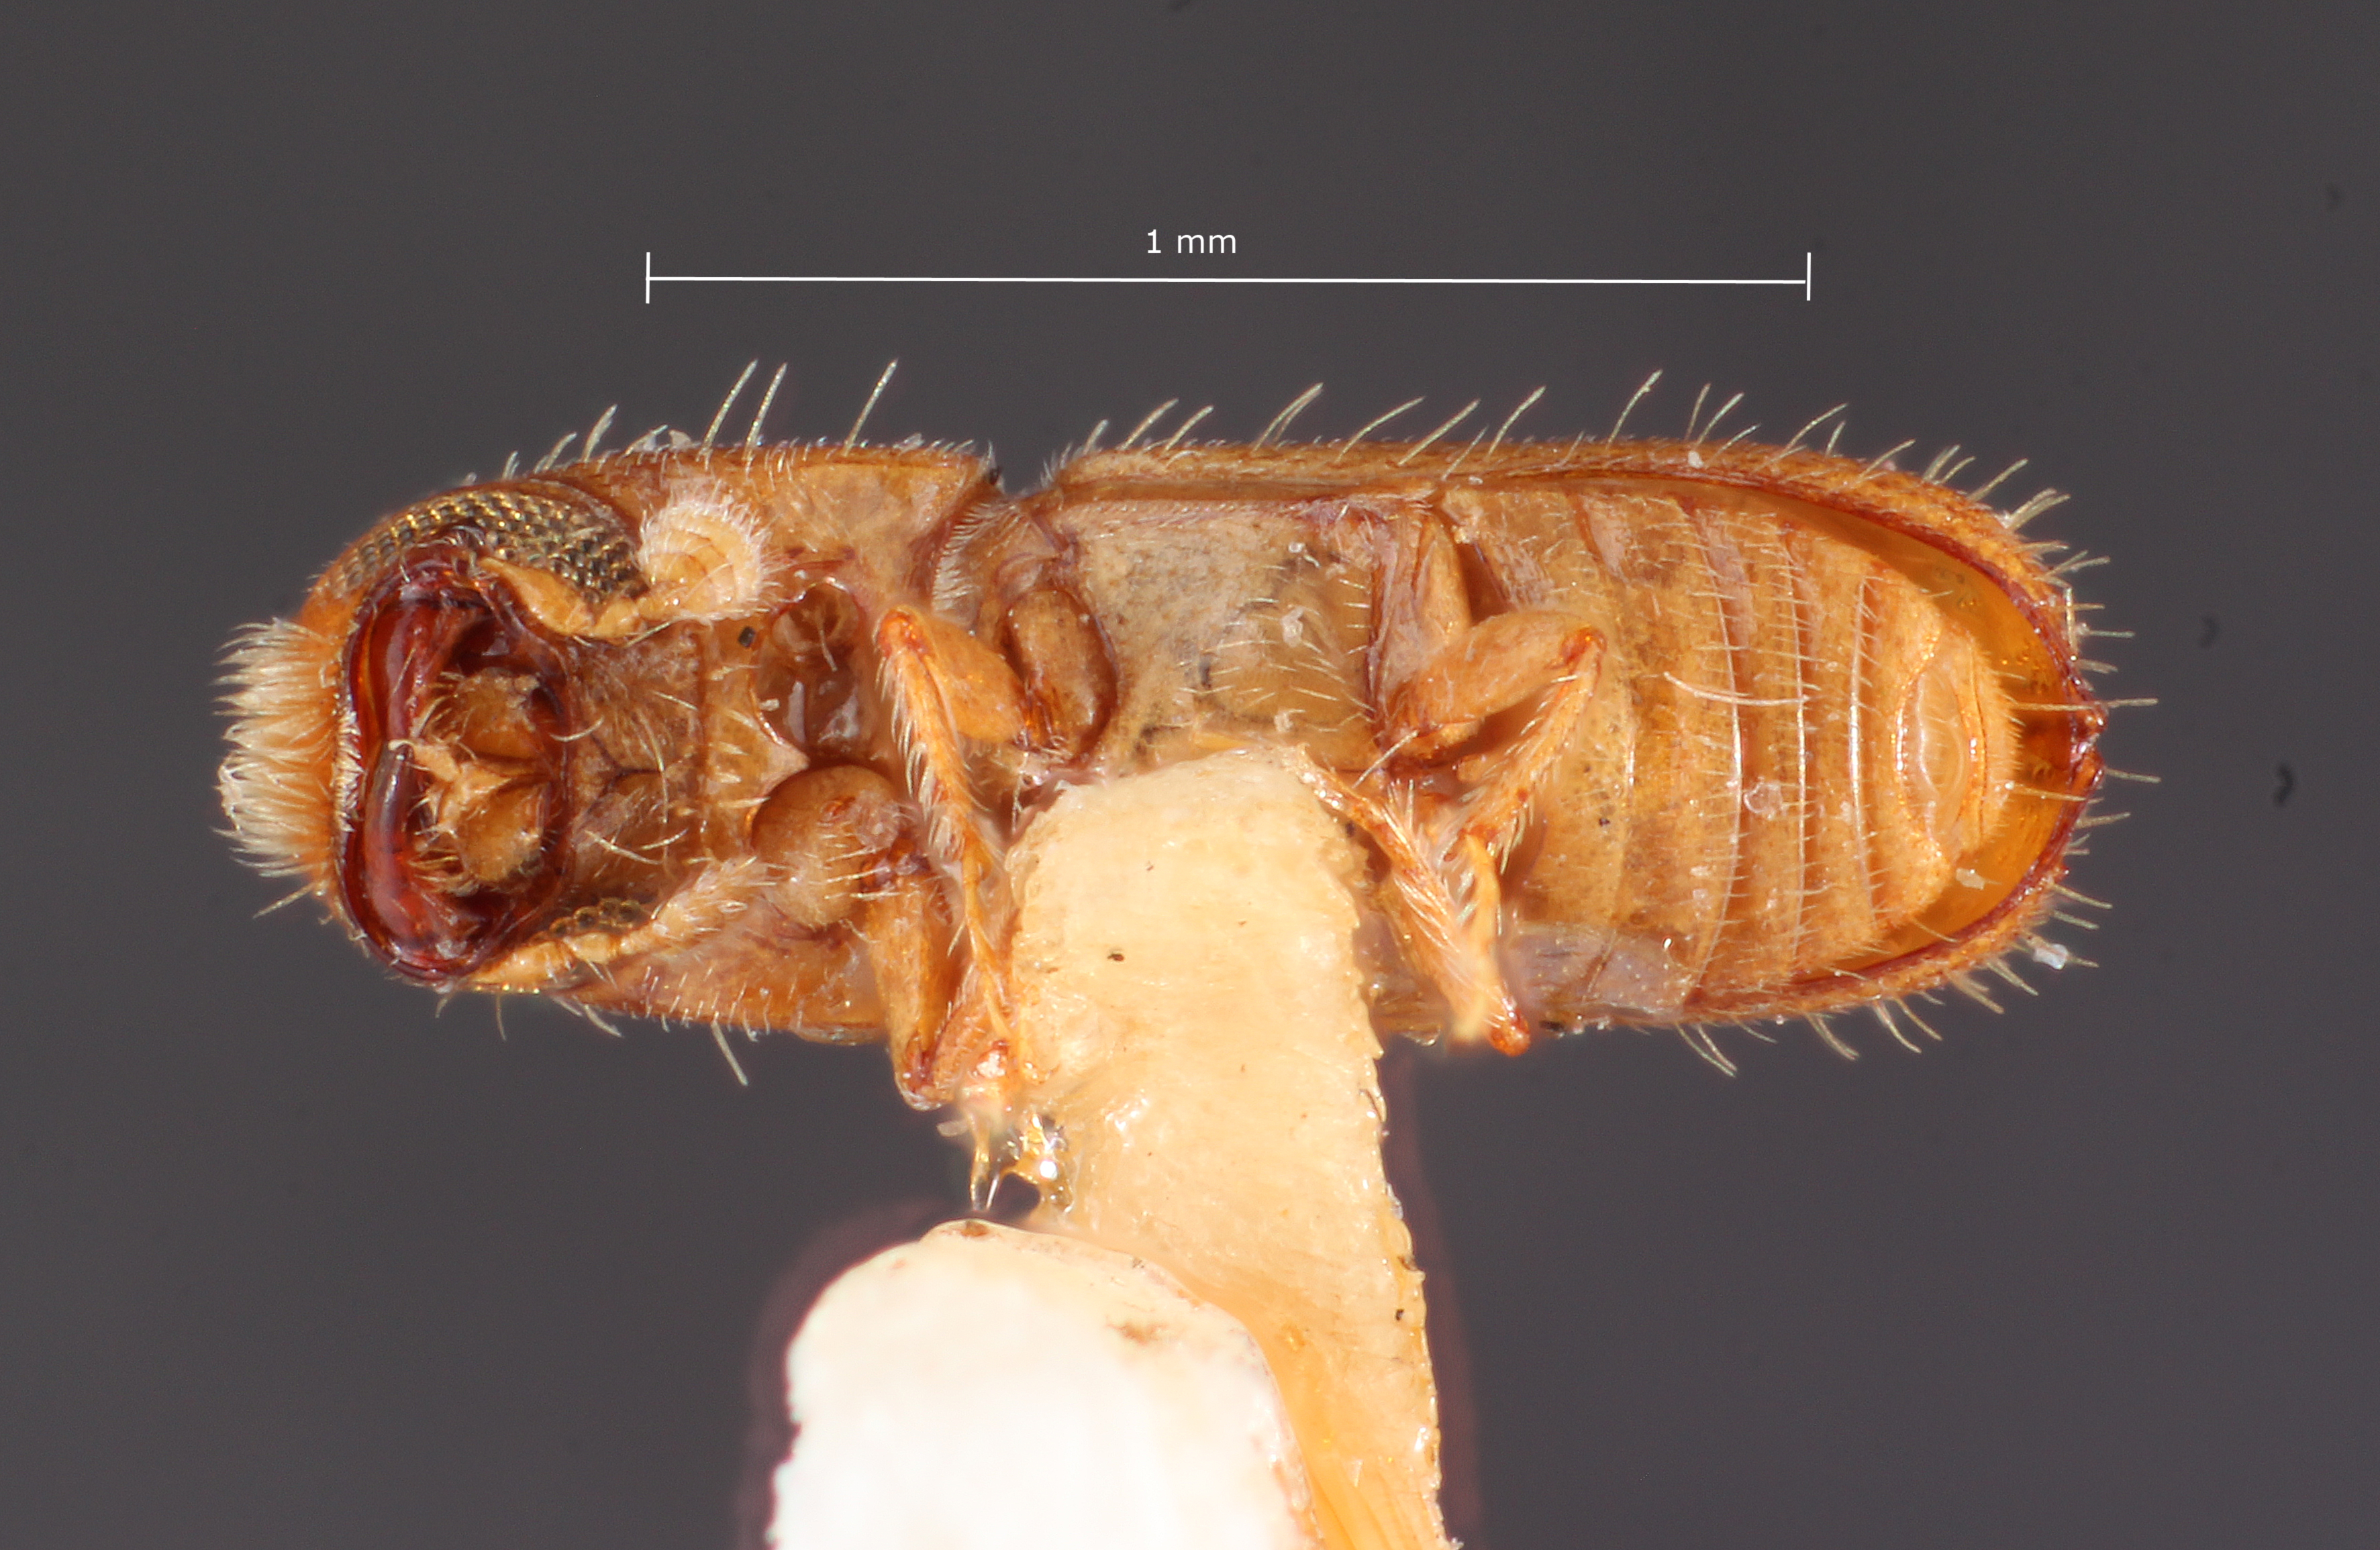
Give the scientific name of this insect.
Pityophthorus shannoni
